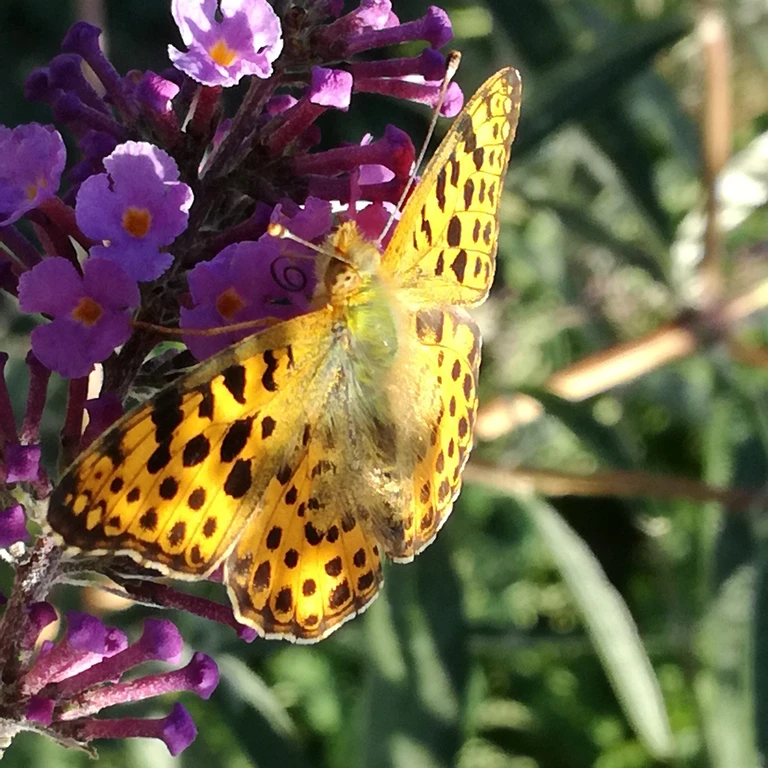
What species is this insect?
Issoria lathonia
